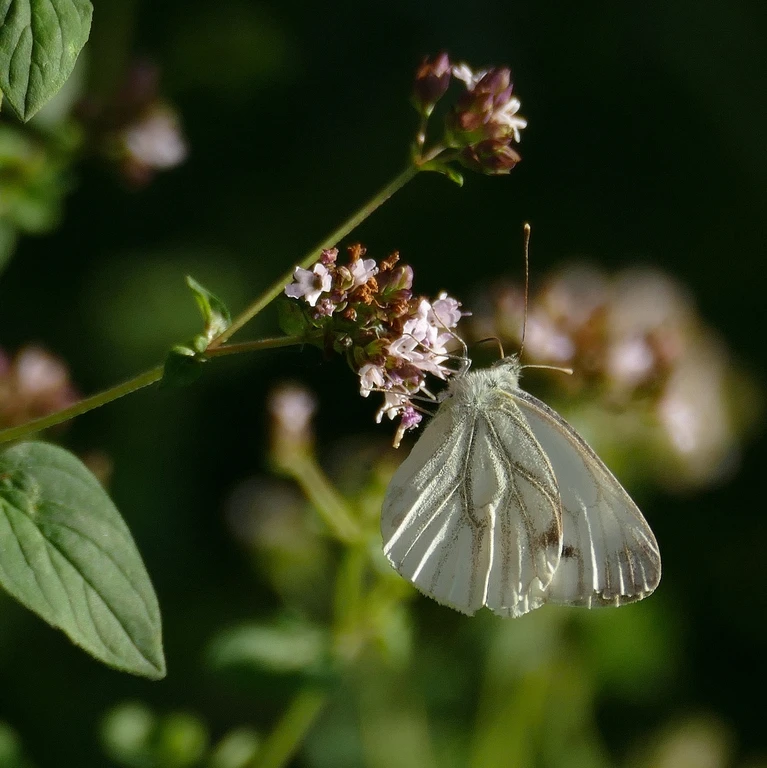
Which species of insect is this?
Pieris napi
